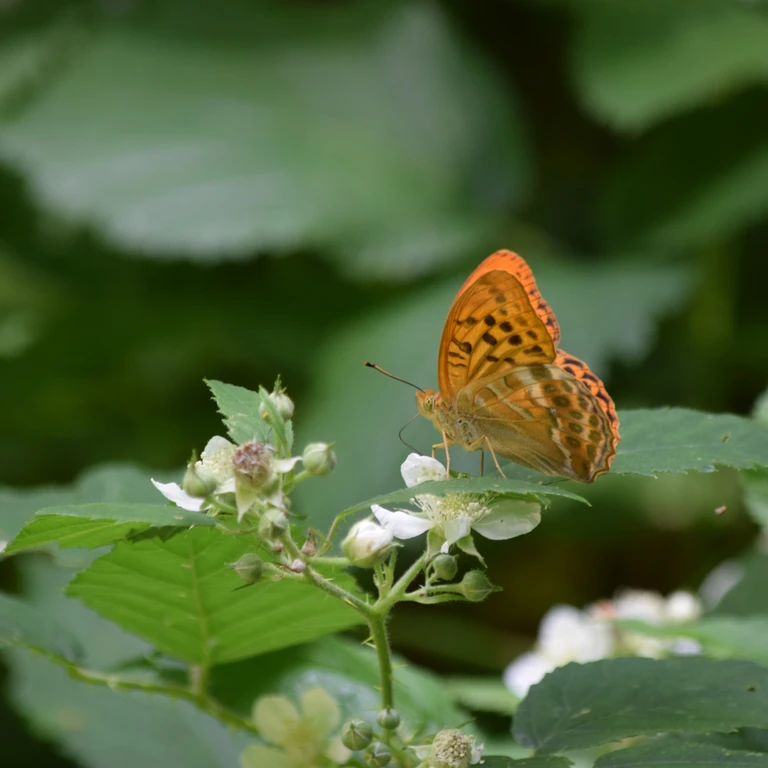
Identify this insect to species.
Argynnis paphia
